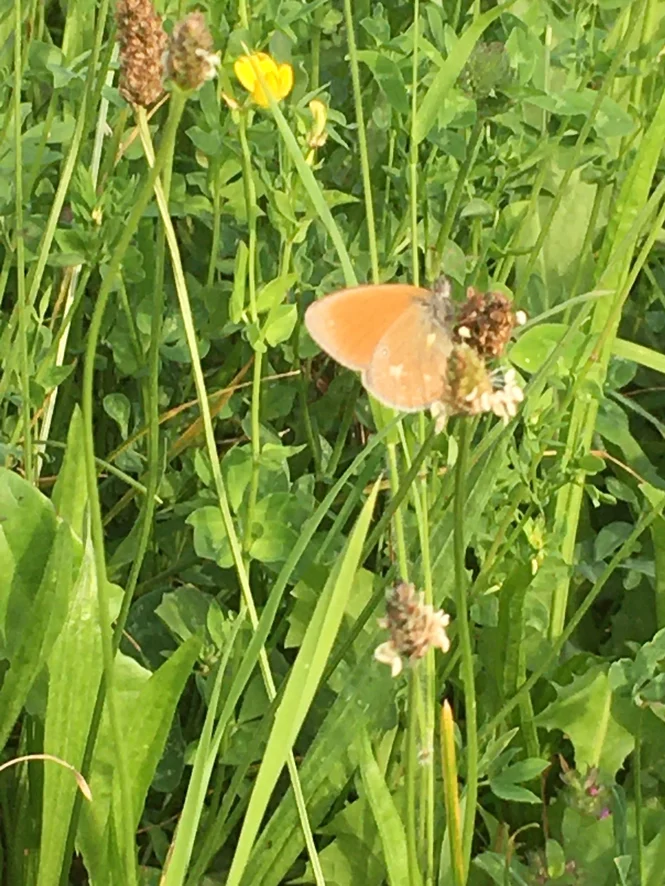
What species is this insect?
Coenonympha glycerion (also Coenonympha iphis)
